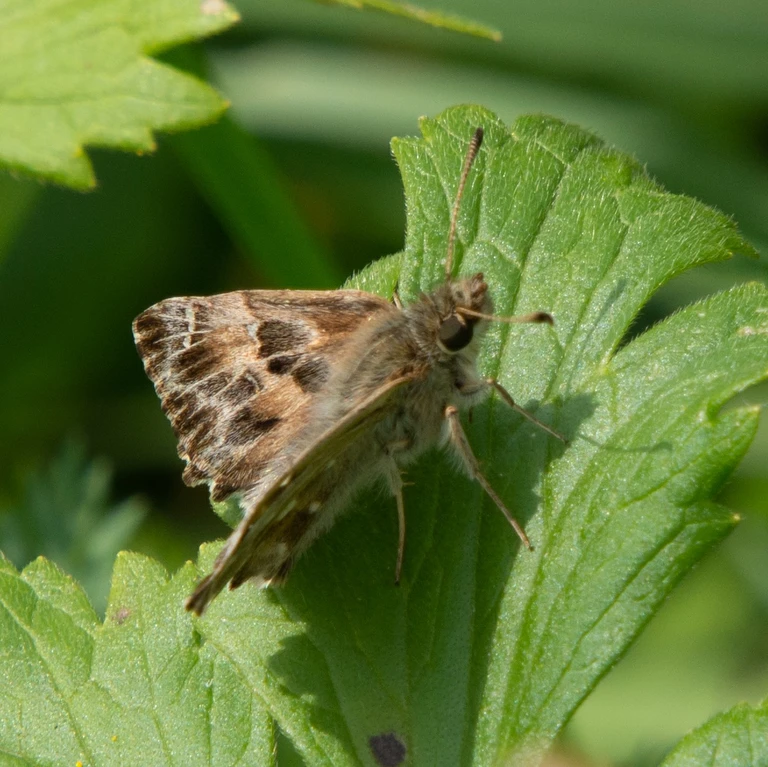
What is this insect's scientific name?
Carcharodus alceae
